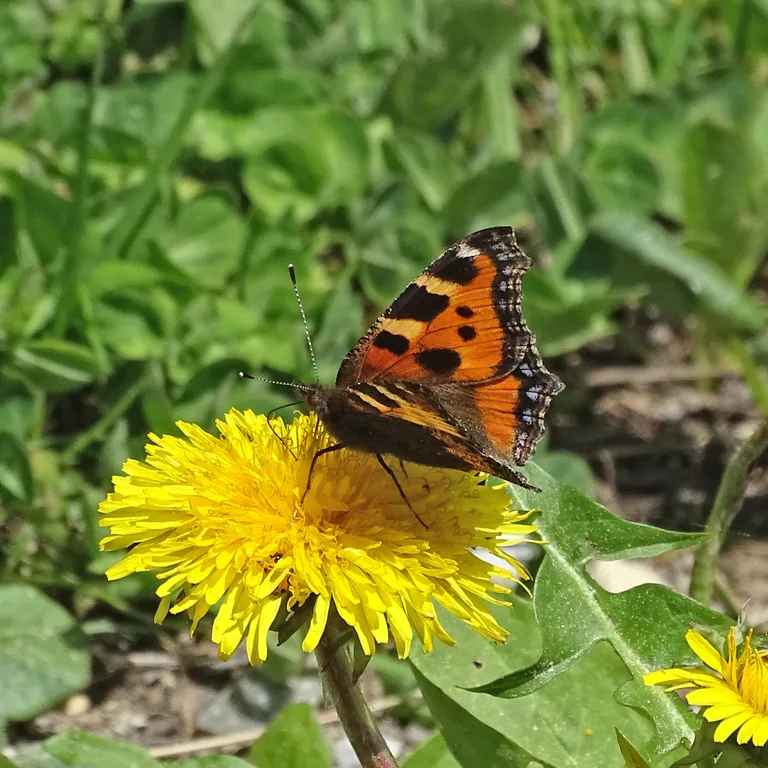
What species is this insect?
Aglais urticae
